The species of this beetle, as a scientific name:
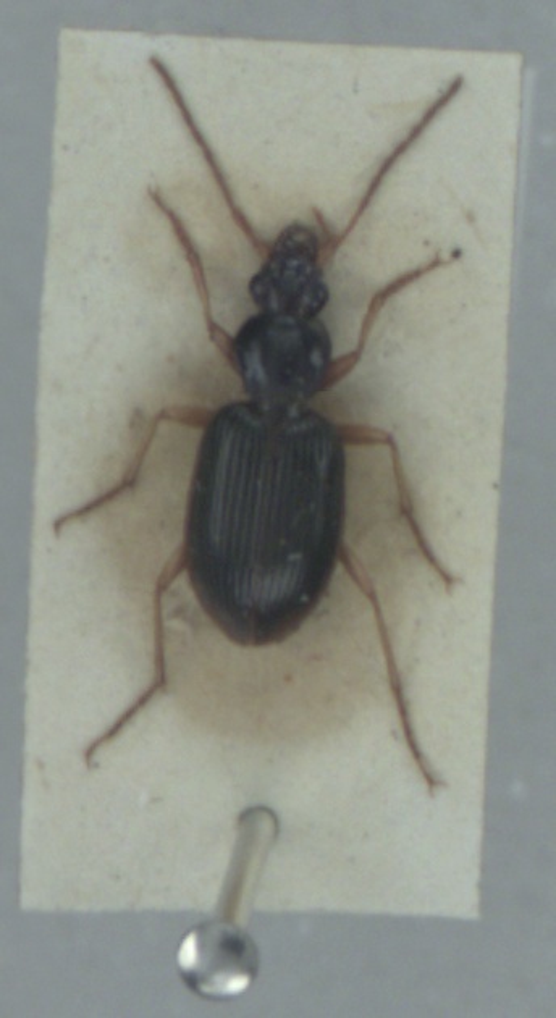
Paranchus albipes
